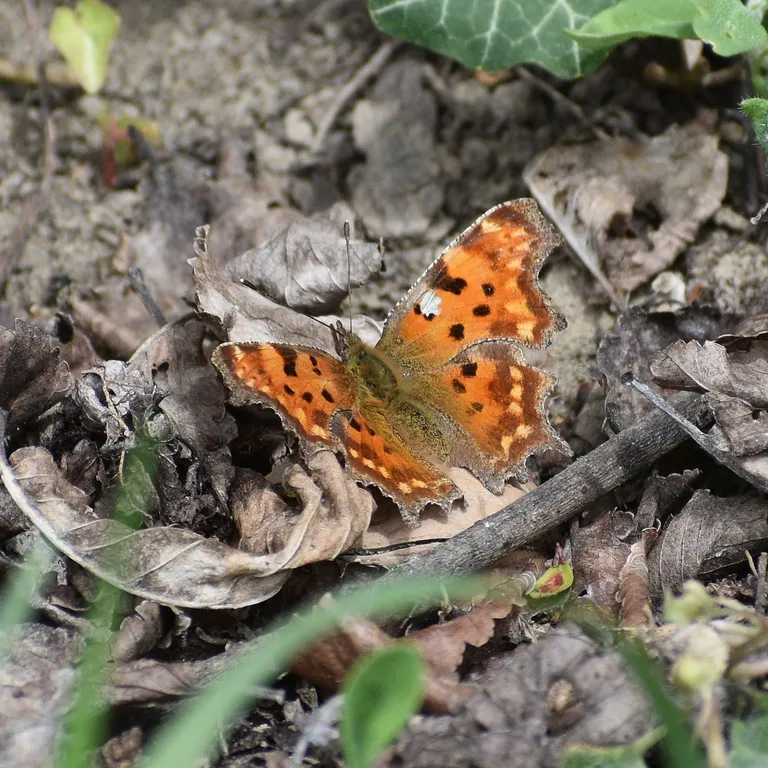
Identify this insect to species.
Polygonia c-album
